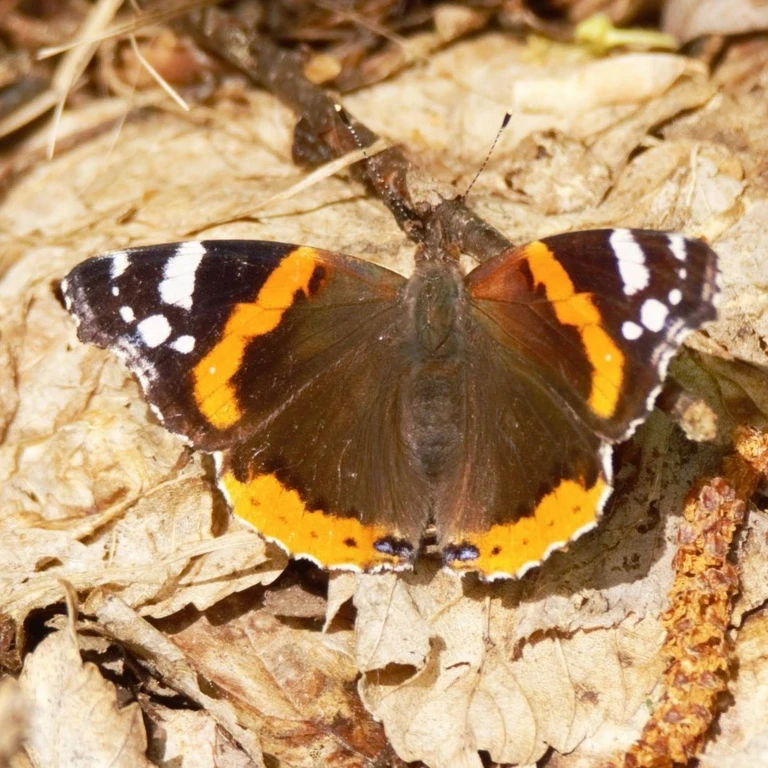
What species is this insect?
Vanessa atalanta
